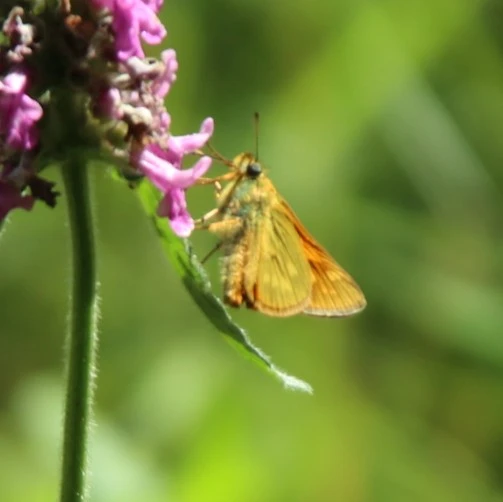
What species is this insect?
Ochlodes sylvanus (also Ochlodes venata)
